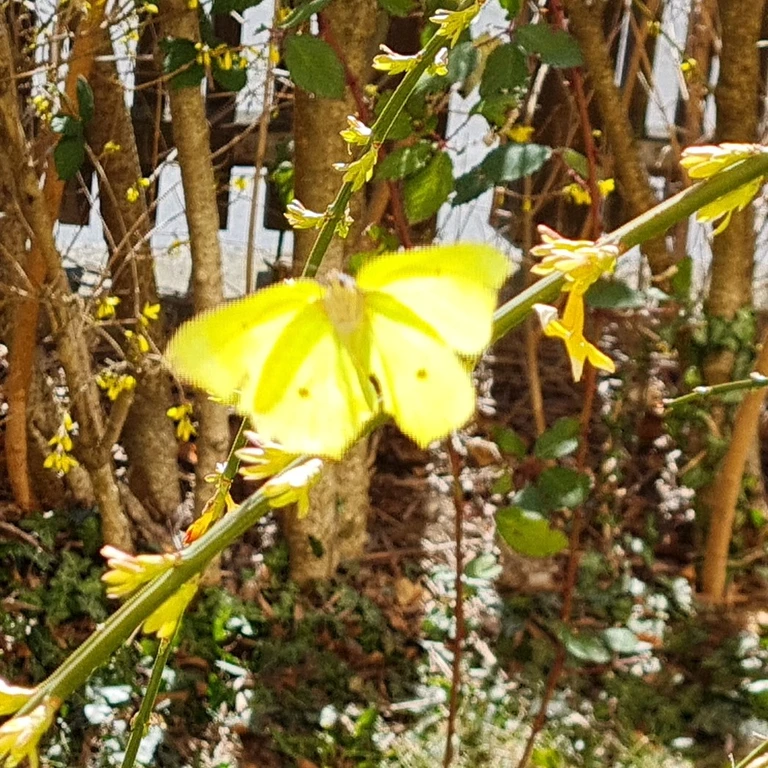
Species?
Gonepteryx rhamni
